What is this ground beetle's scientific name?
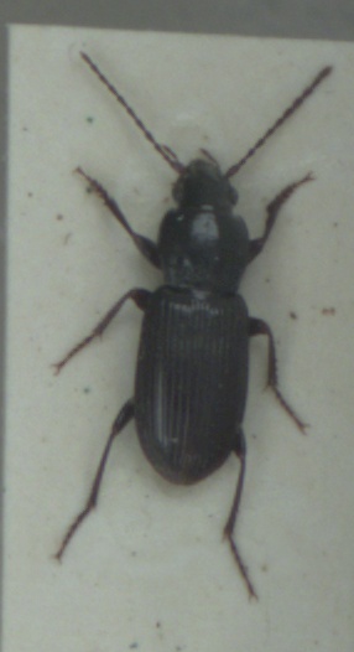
Pterostichus minor
